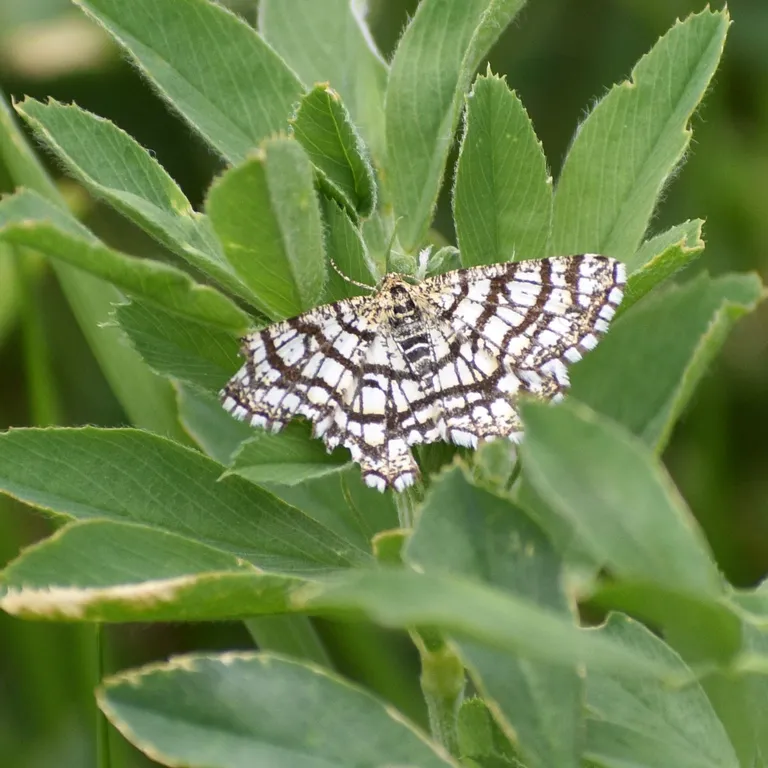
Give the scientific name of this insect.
Chiasmia clathrata
